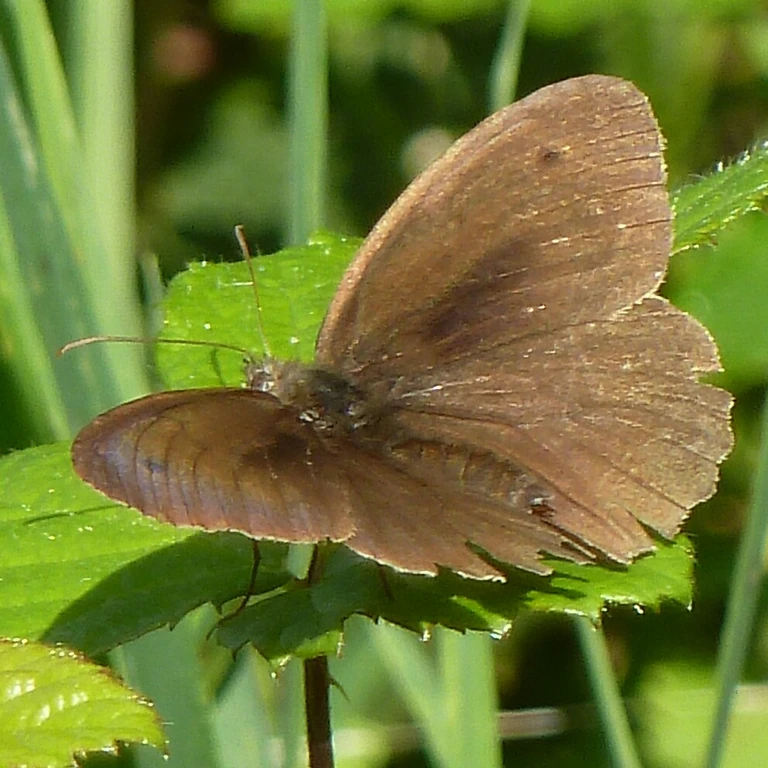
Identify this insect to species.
Maniola jurtina
